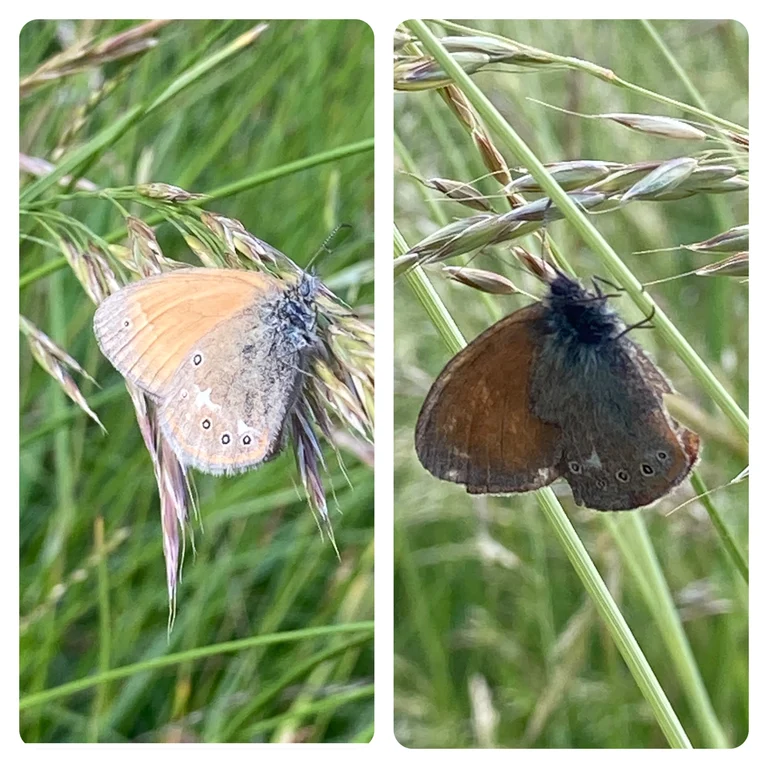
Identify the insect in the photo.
Coenonympha glycerion (also Coenonympha iphis)
